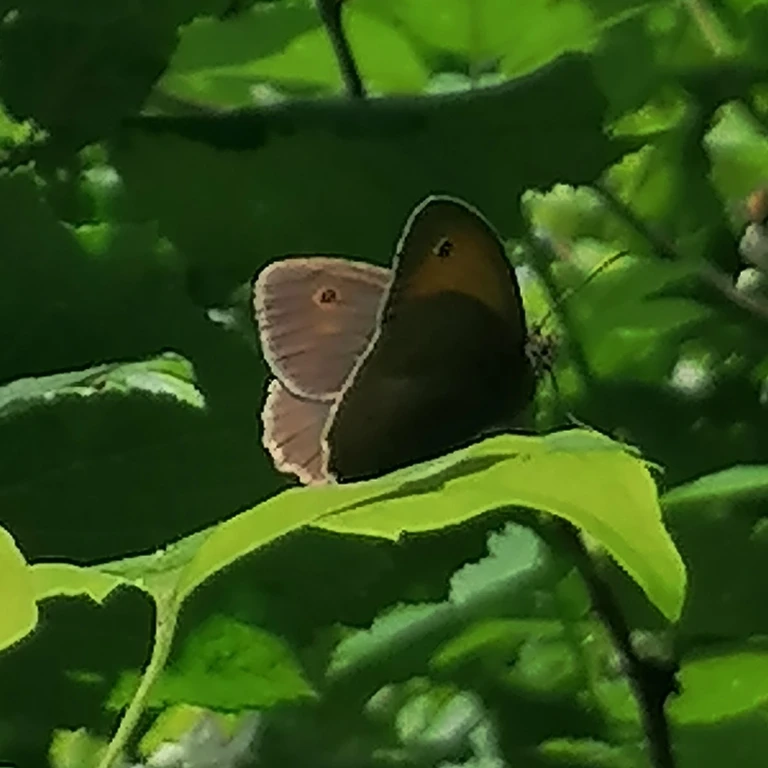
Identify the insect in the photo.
Maniola jurtina
